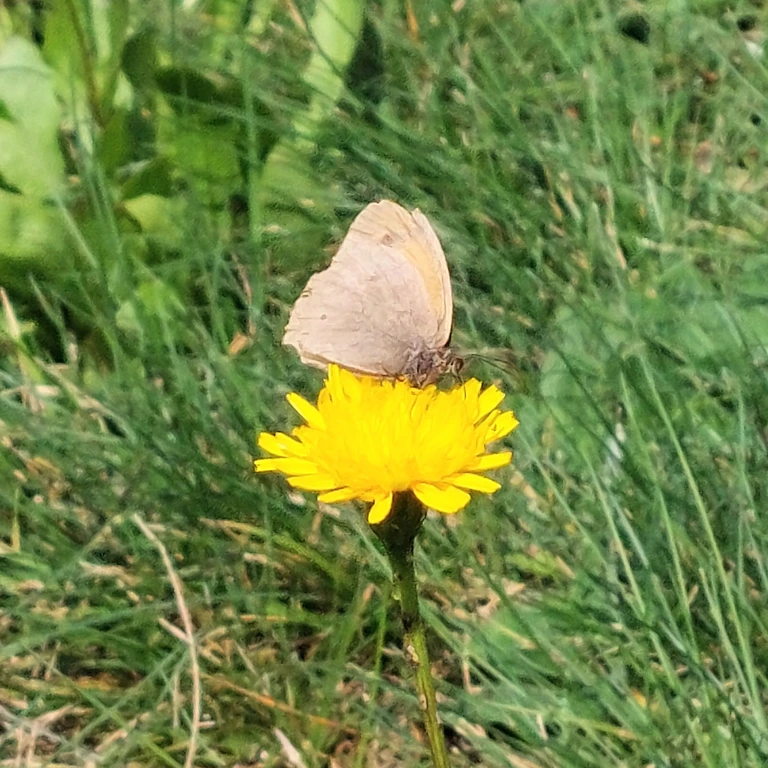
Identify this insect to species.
Maniola jurtina
